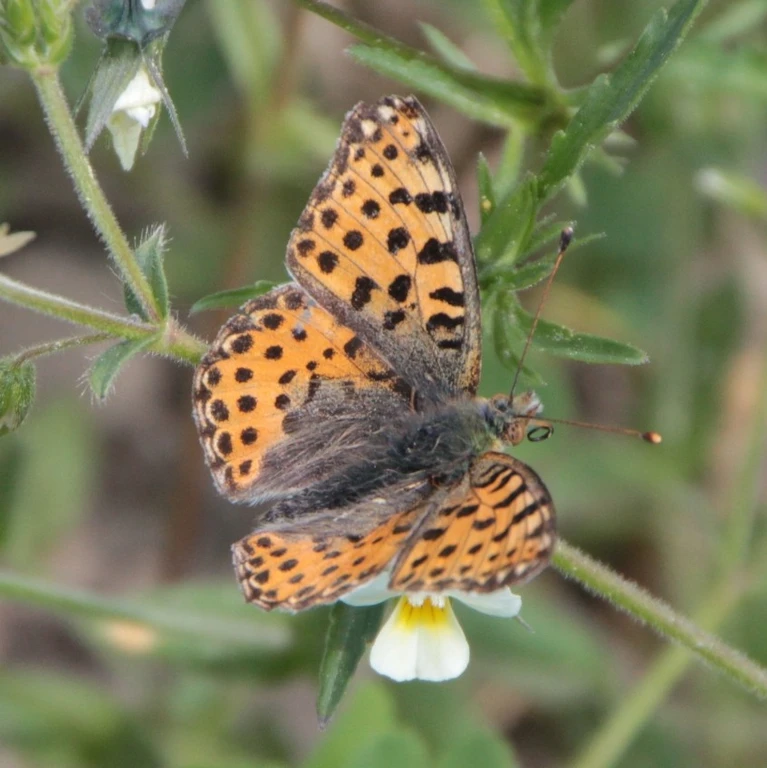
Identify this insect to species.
Issoria lathonia
